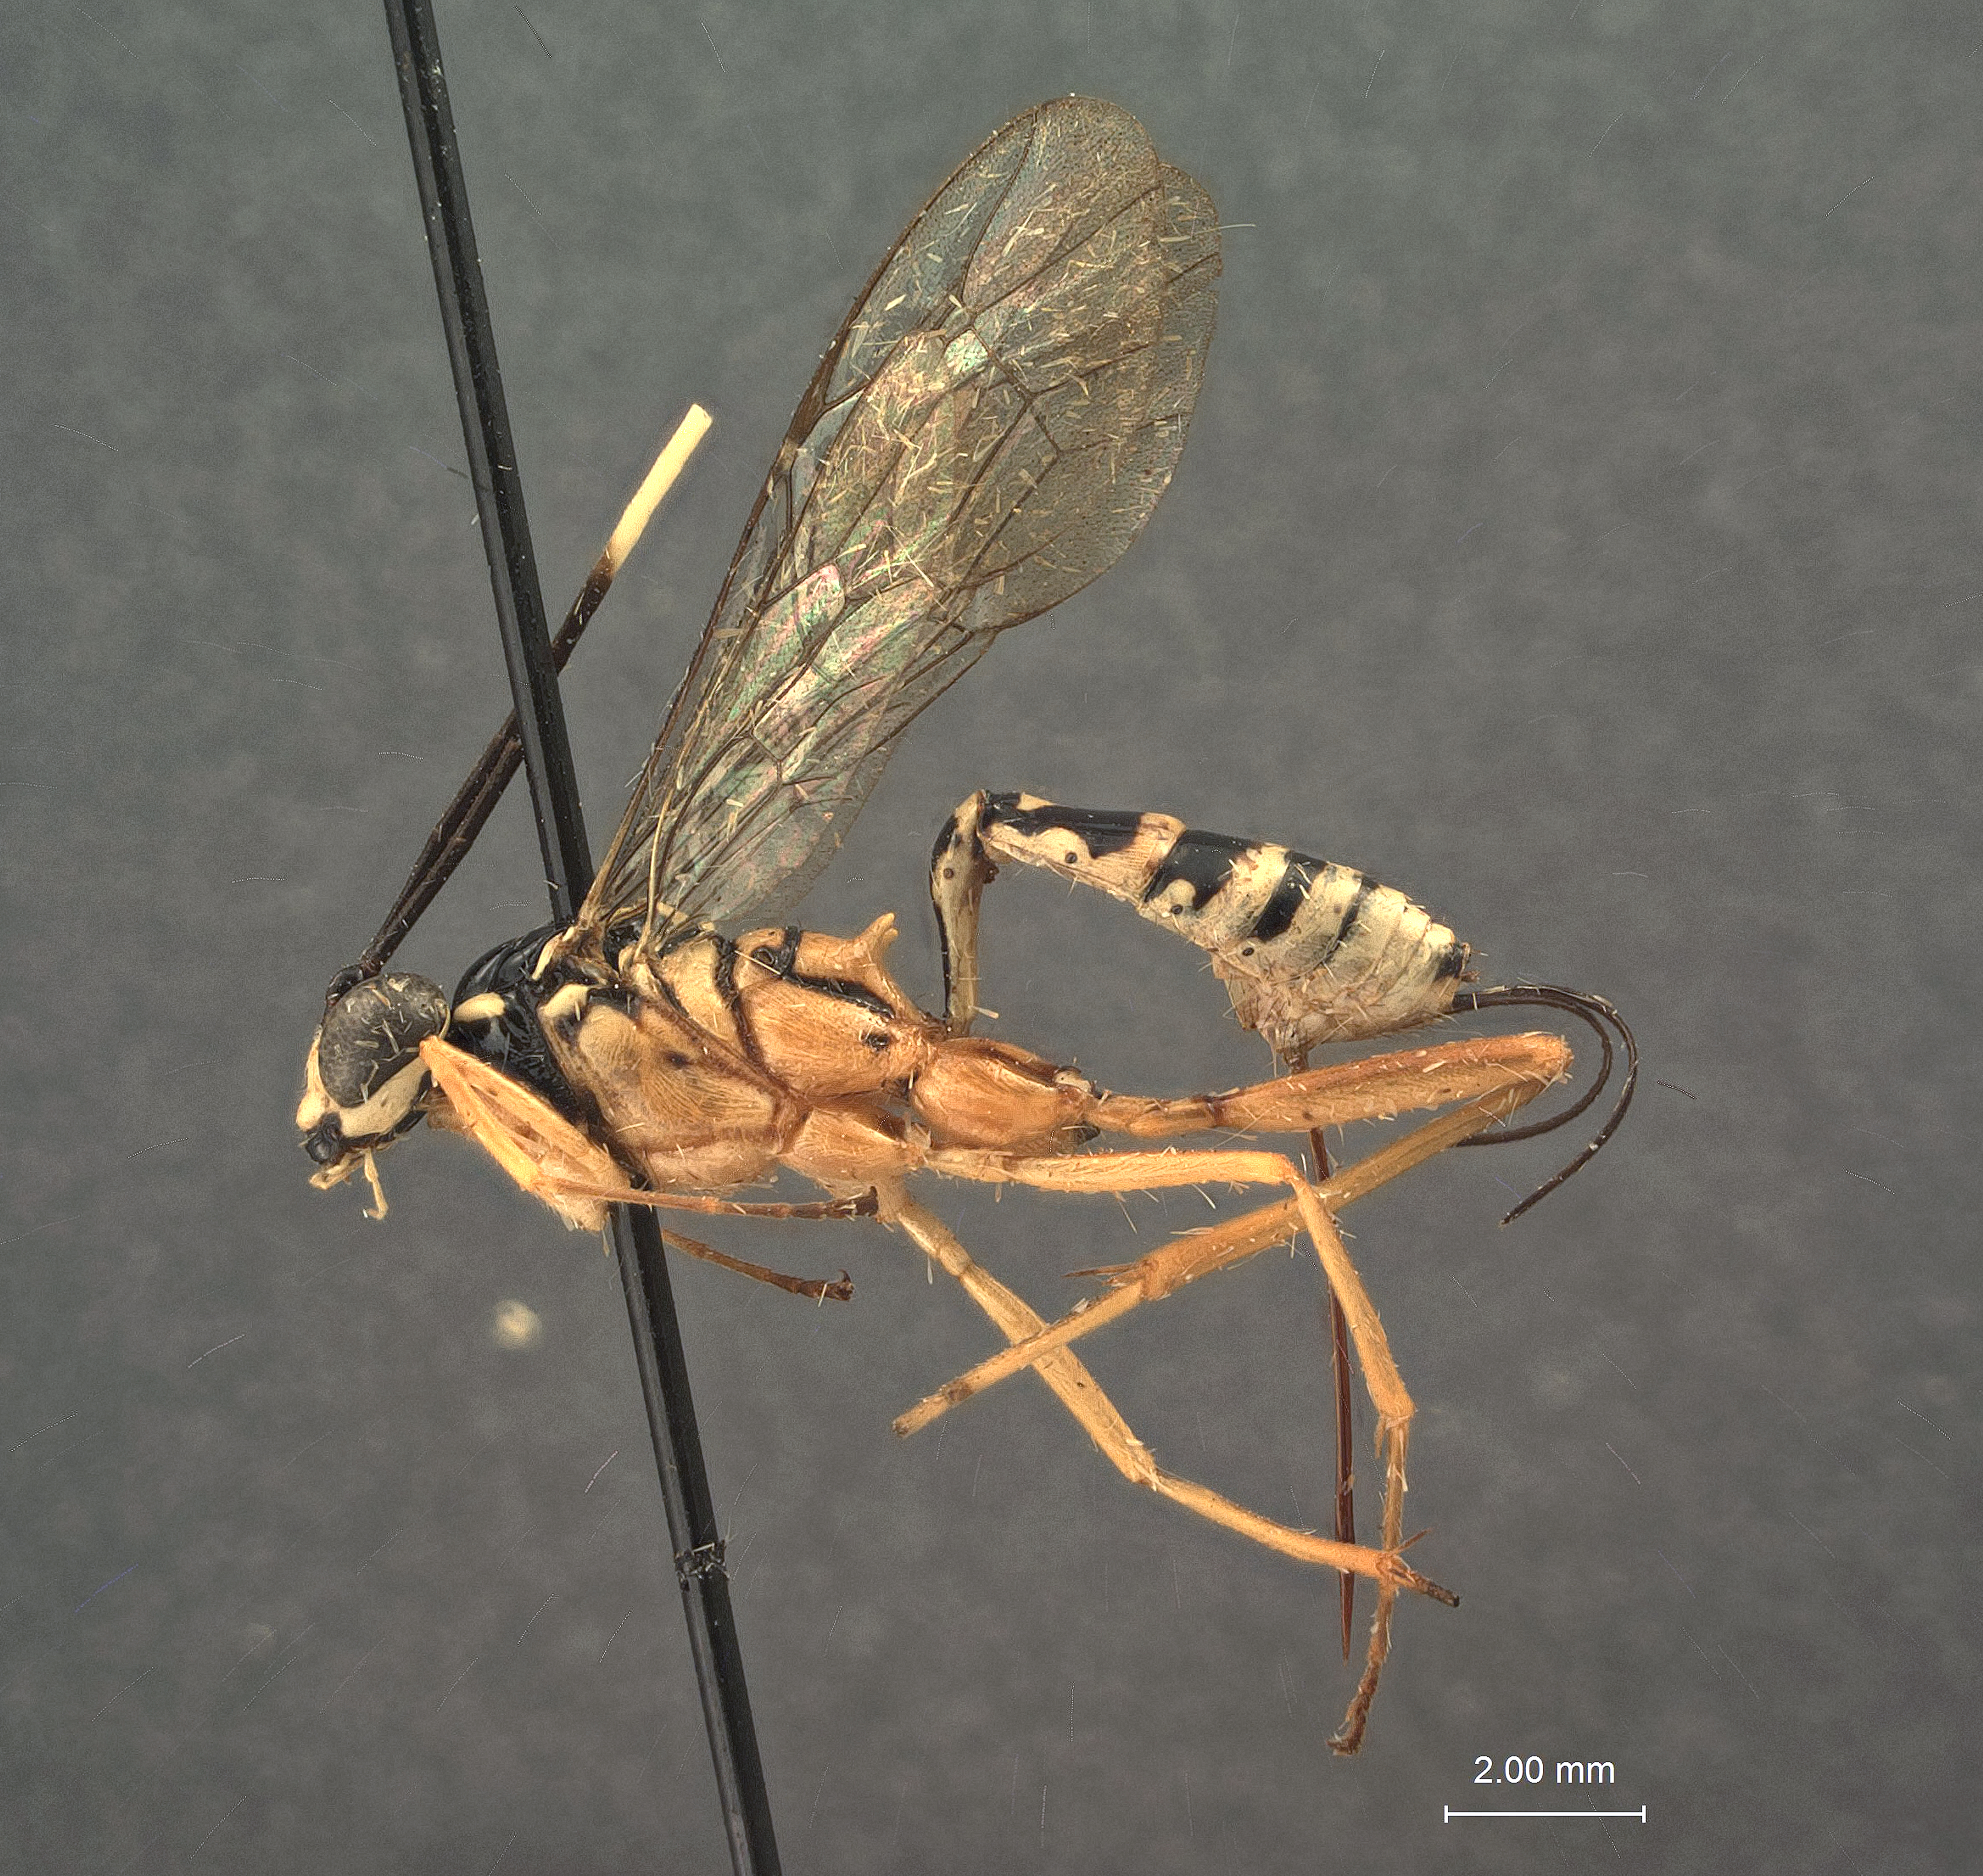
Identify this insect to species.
Polycyrtus triangularis
